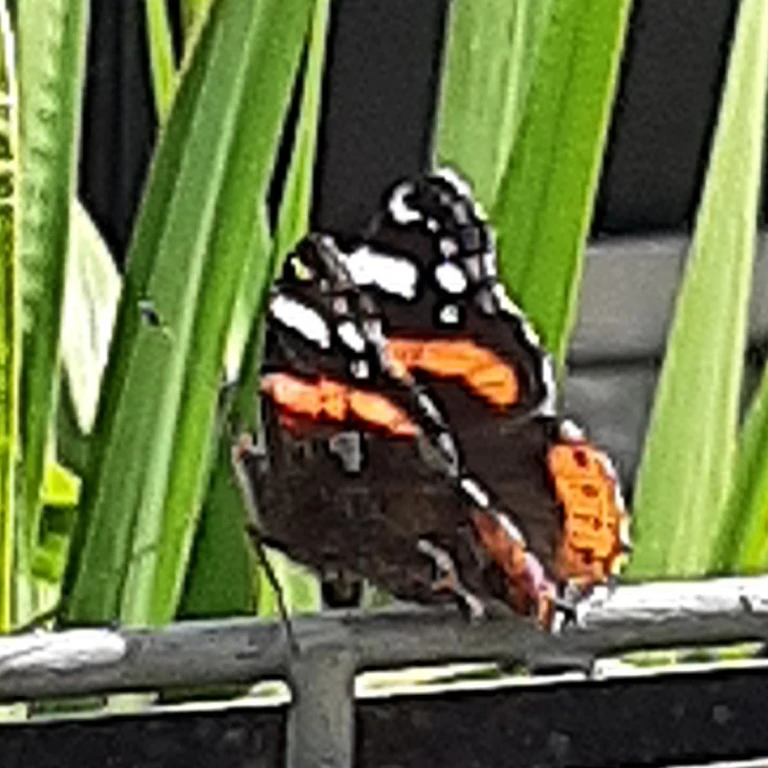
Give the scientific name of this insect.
Vanessa atalanta
